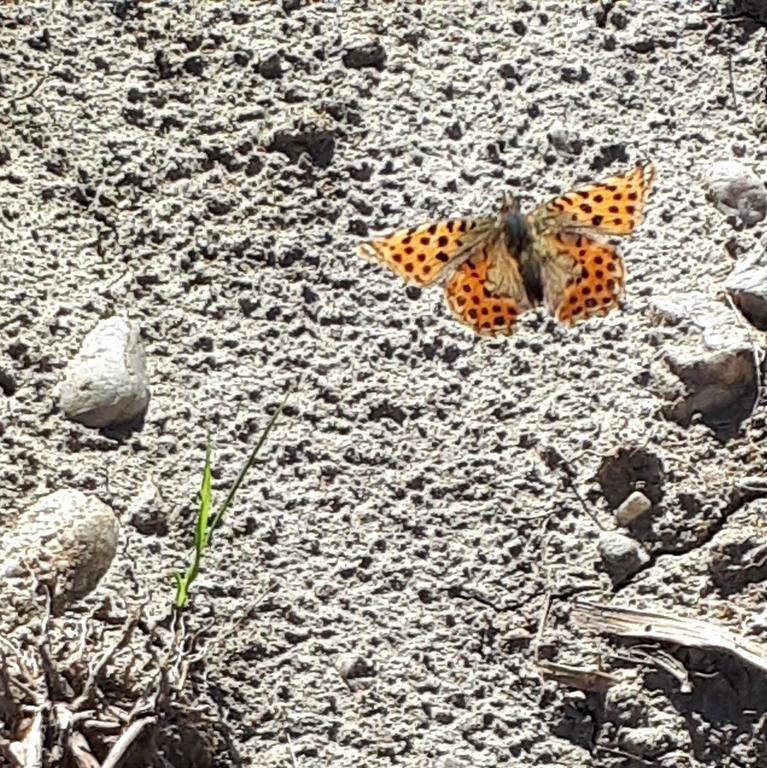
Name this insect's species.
Issoria lathonia
